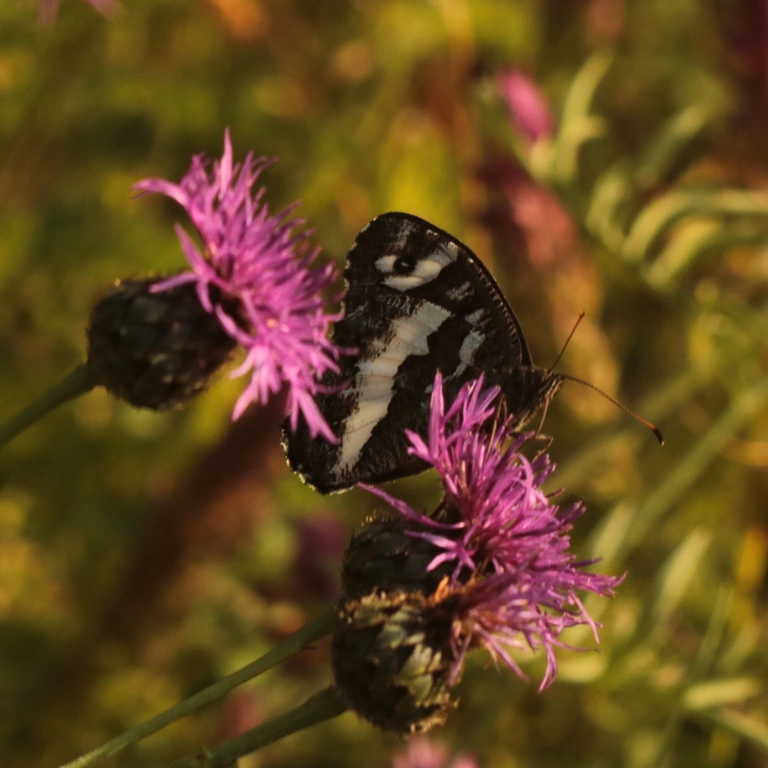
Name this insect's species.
Brintesia circe
